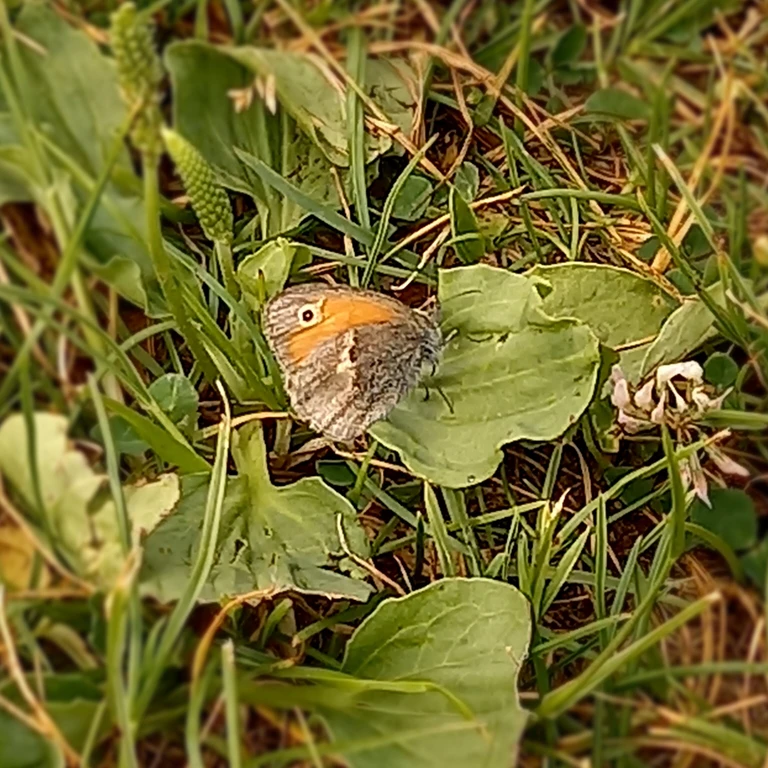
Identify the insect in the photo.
Coenonympha pamphilus
